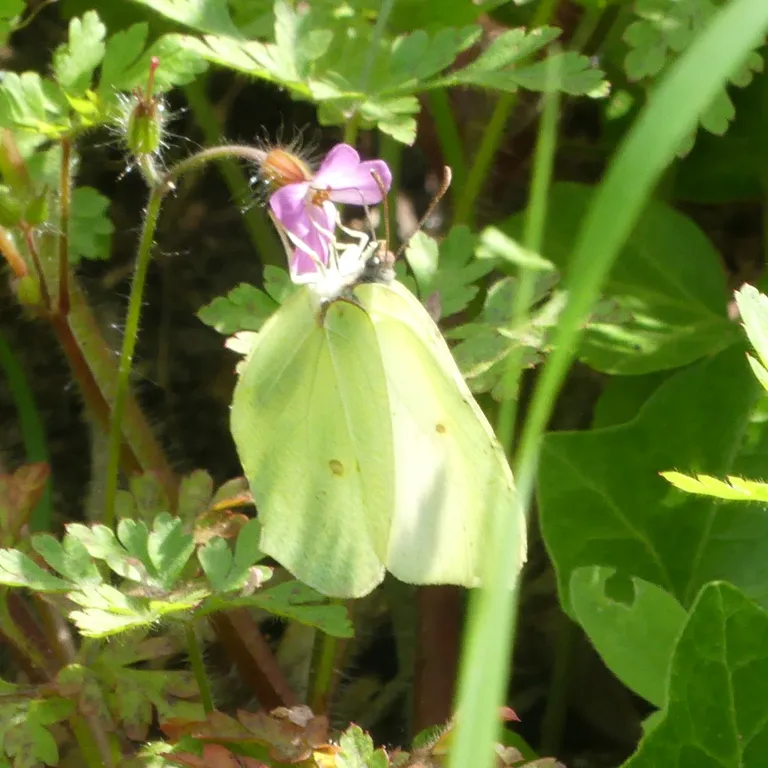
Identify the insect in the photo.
Gonepteryx rhamni
